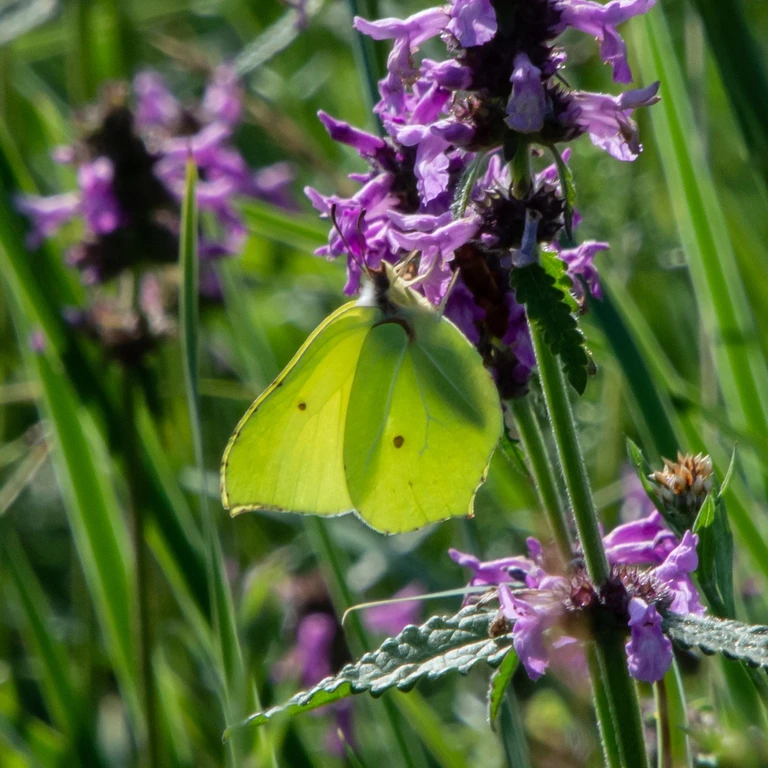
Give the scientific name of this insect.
Gonepteryx rhamni
